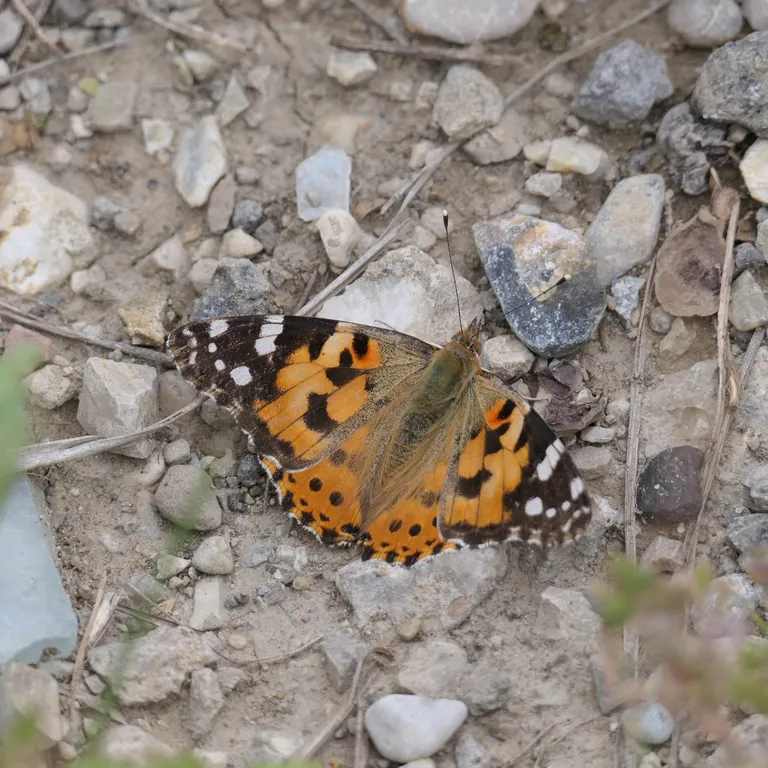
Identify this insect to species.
Vanessa cardui
